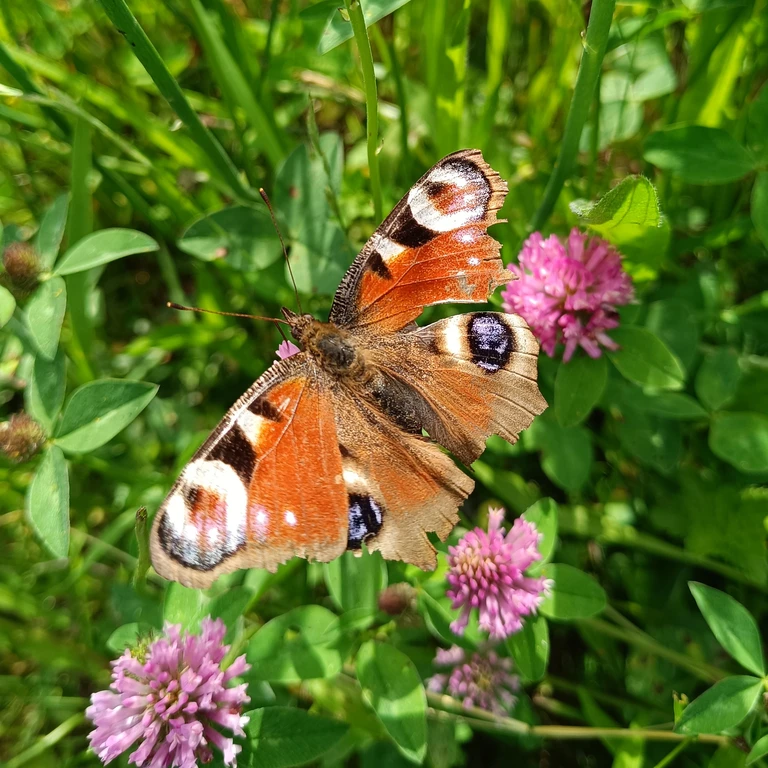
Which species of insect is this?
Aglais io
